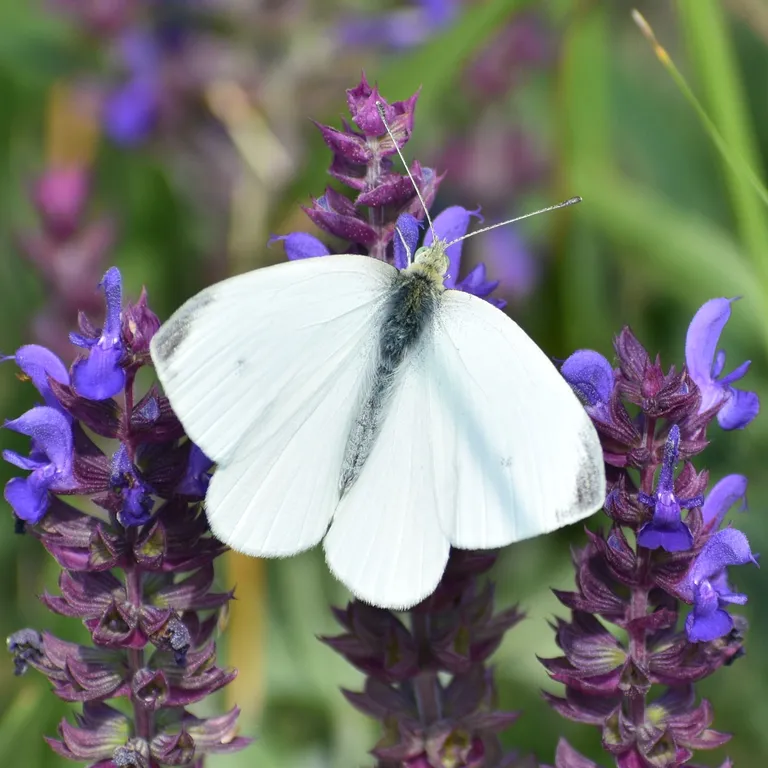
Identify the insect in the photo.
Pieris rapae
